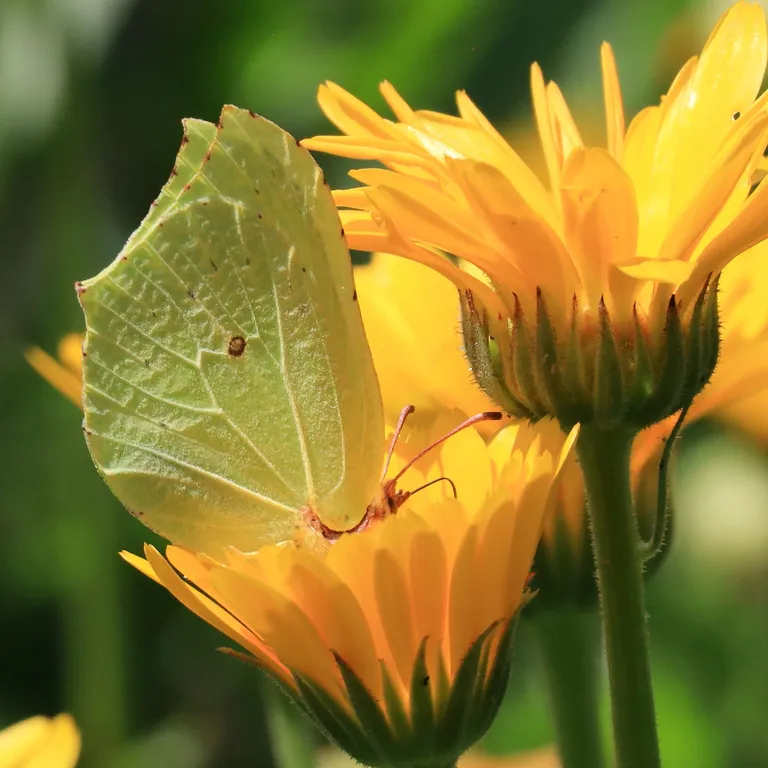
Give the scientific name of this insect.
Gonepteryx rhamni
